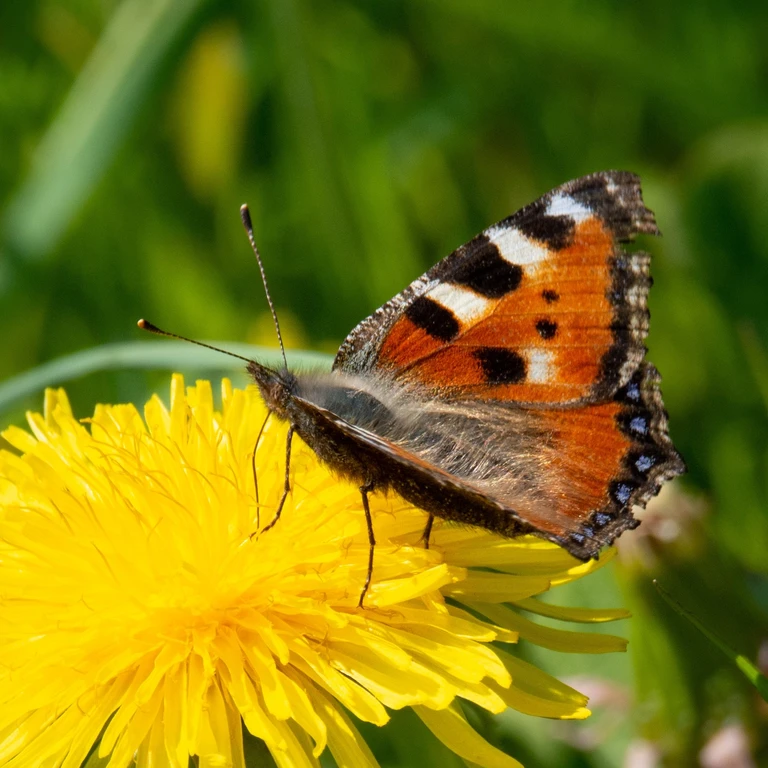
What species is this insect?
Aglais urticae
